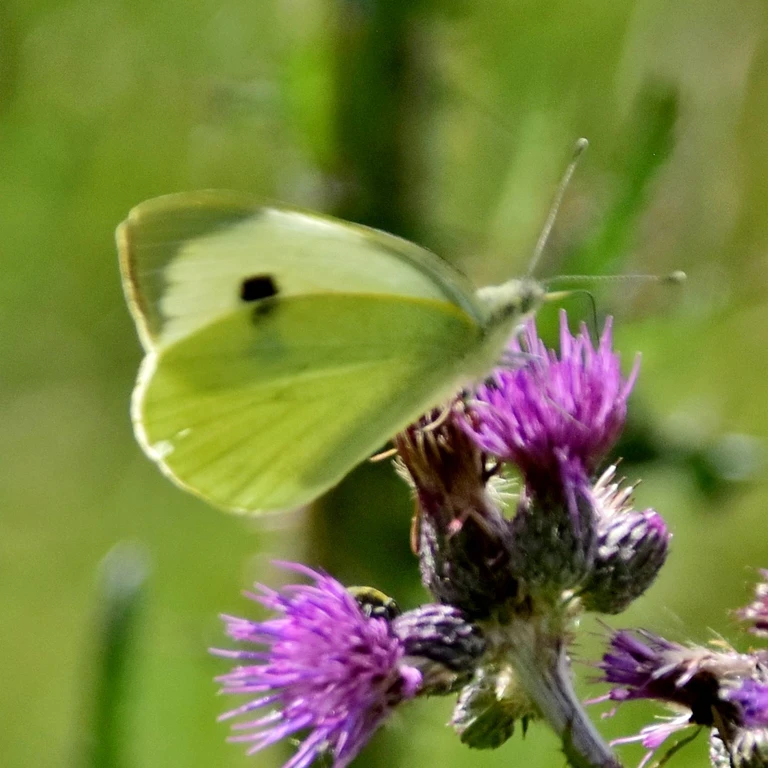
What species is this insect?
Pieris brassicae
